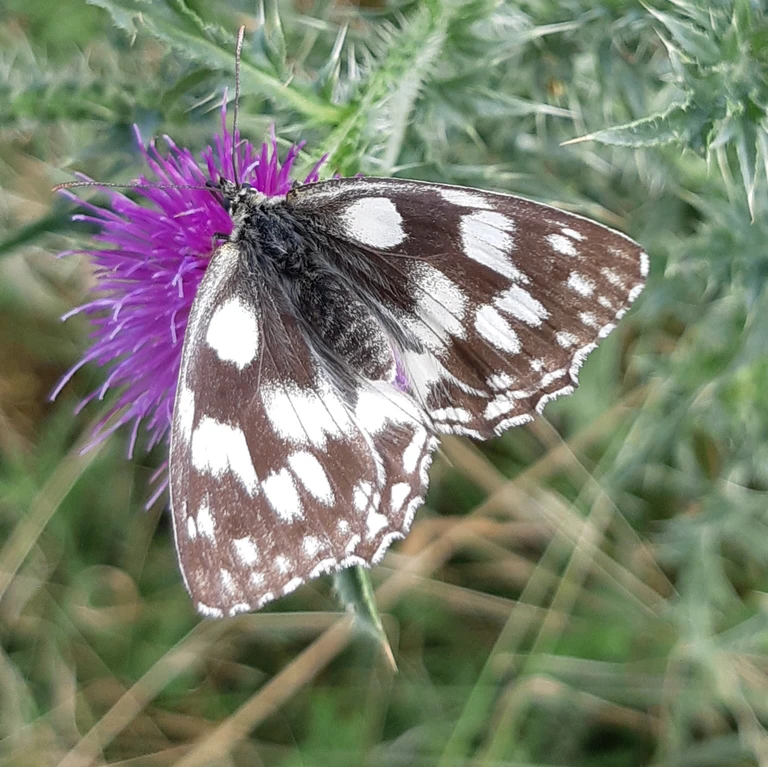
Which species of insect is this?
Melanargia galathea
